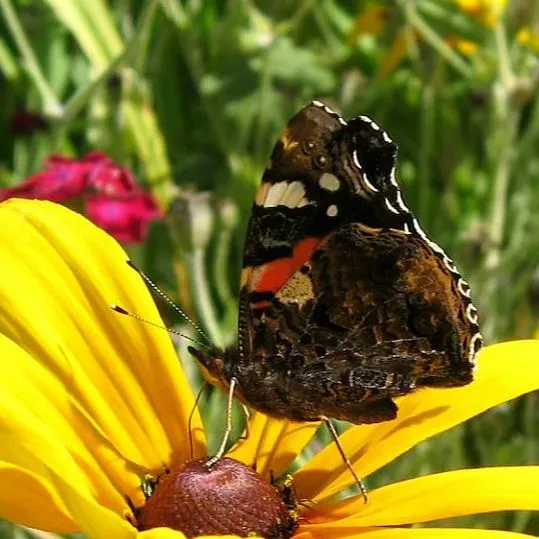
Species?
Vanessa atalanta
